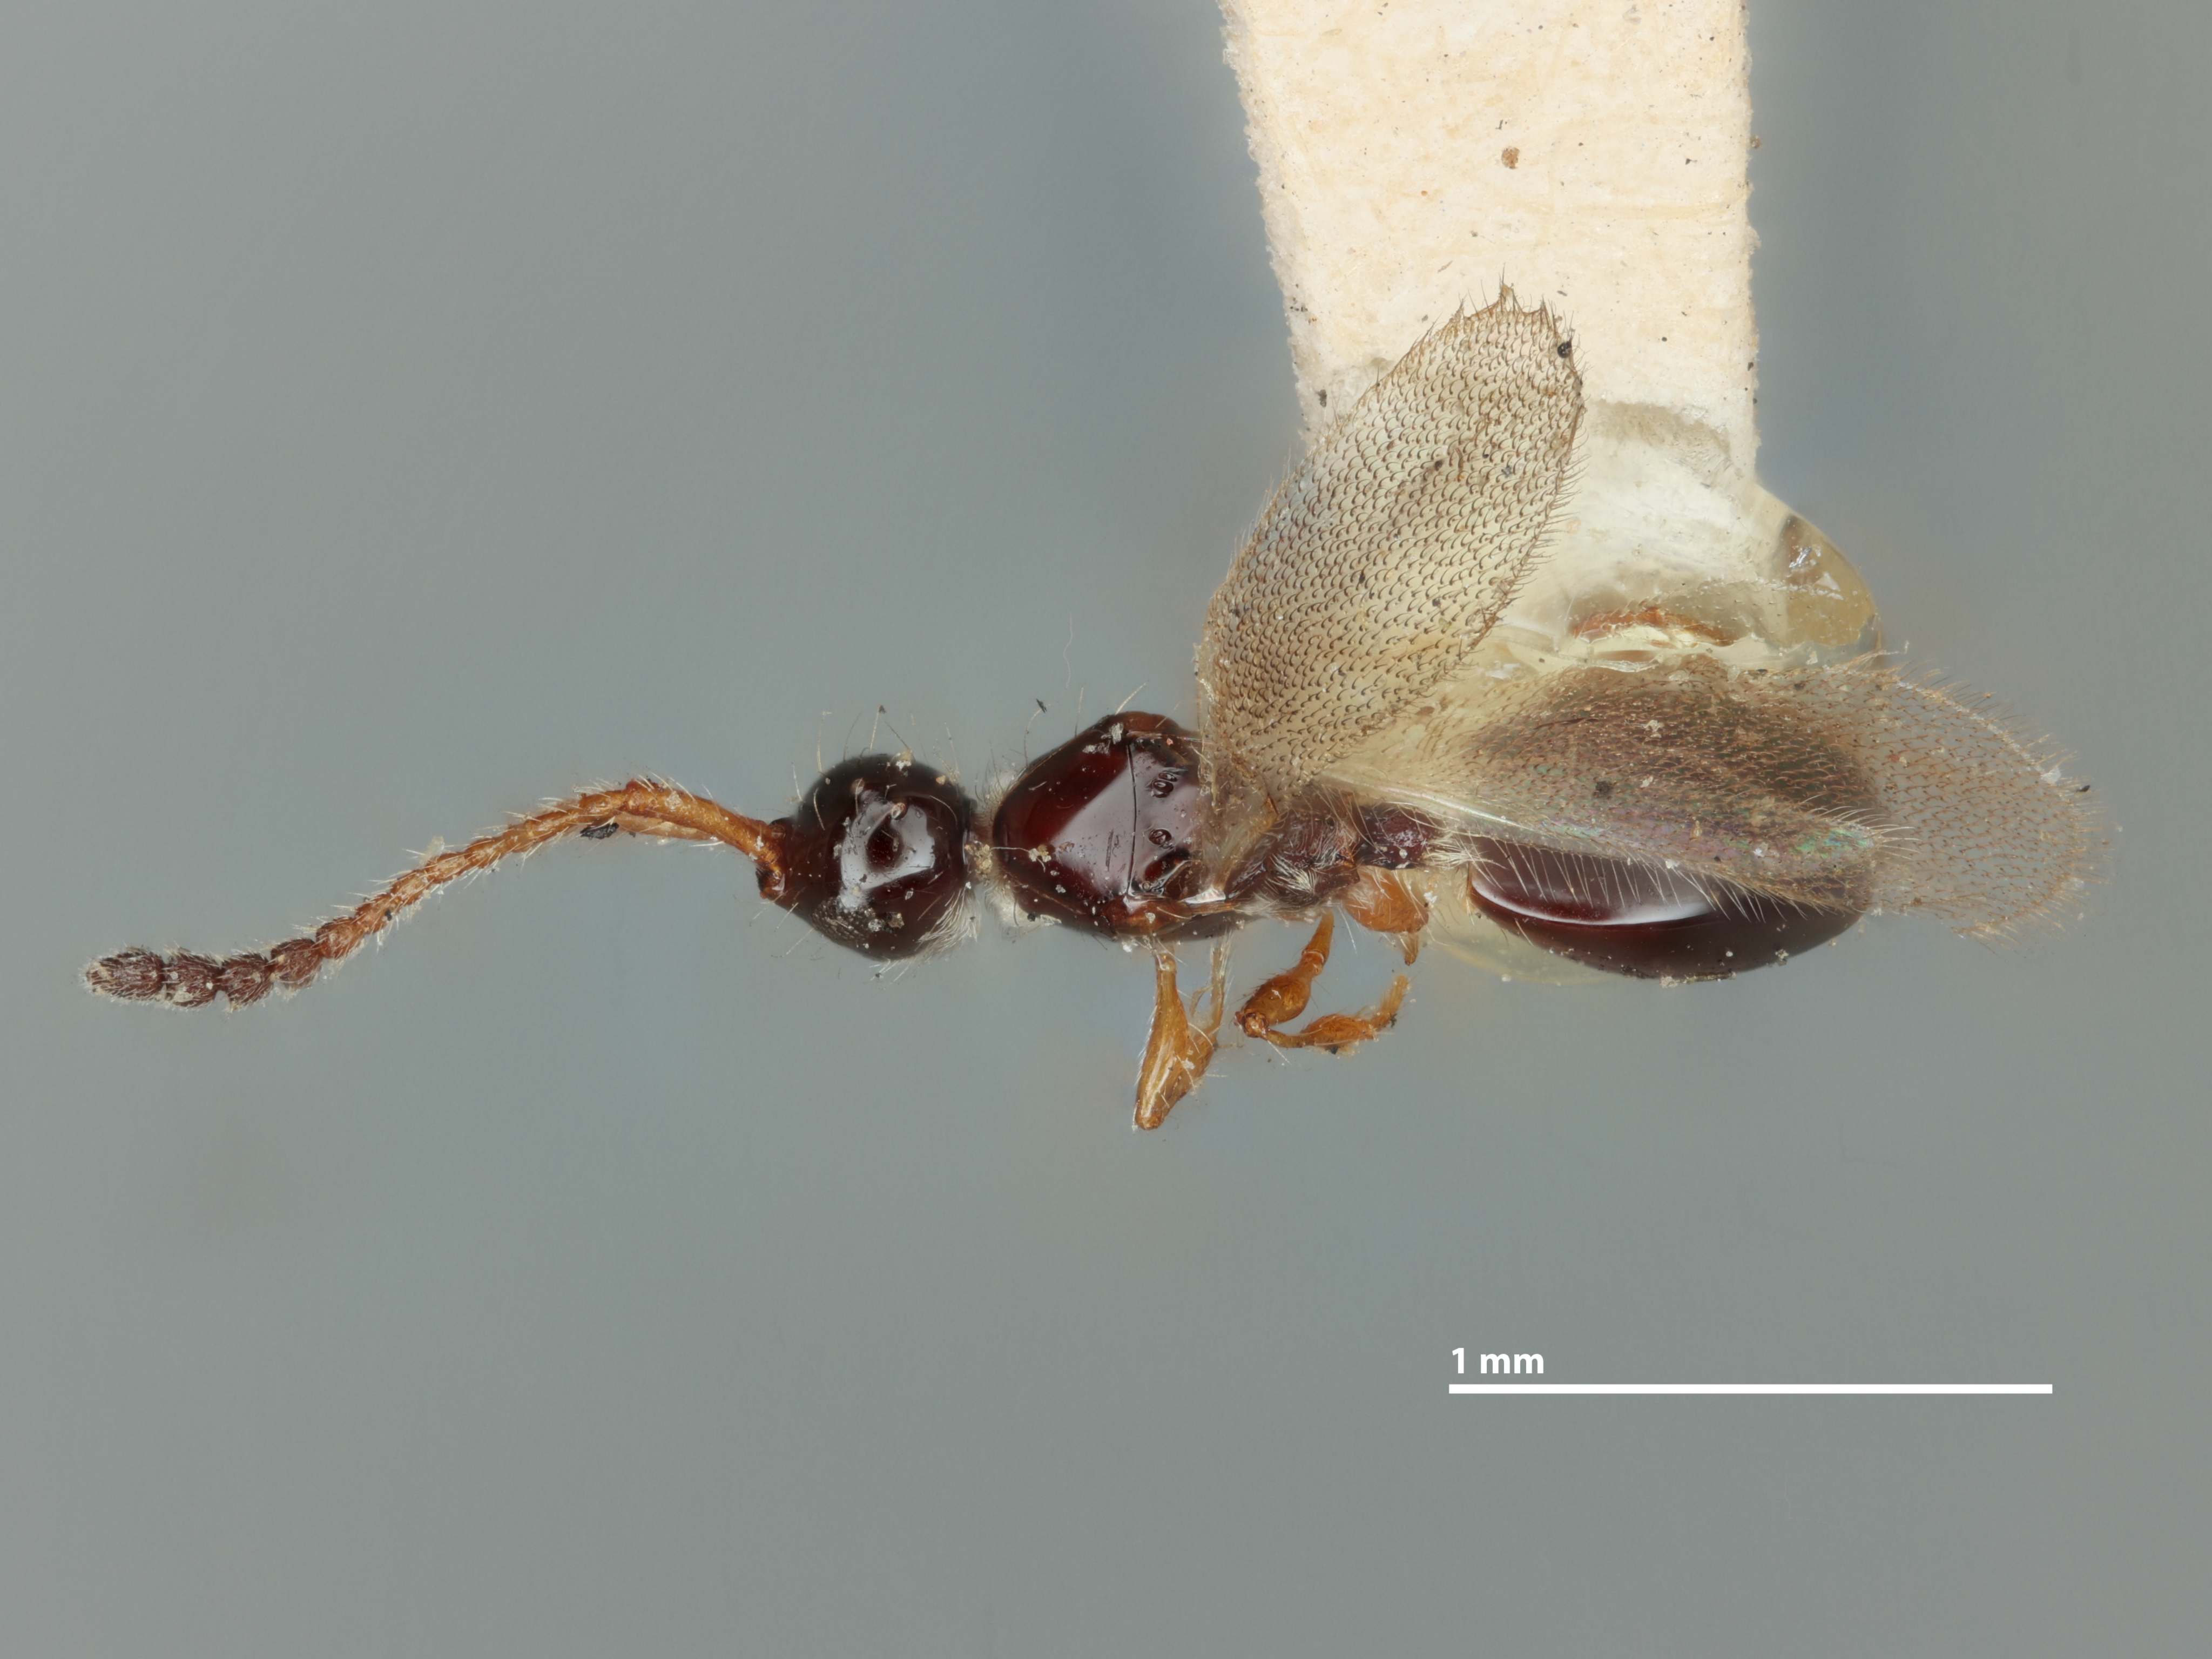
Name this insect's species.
Trichopria rufipes
